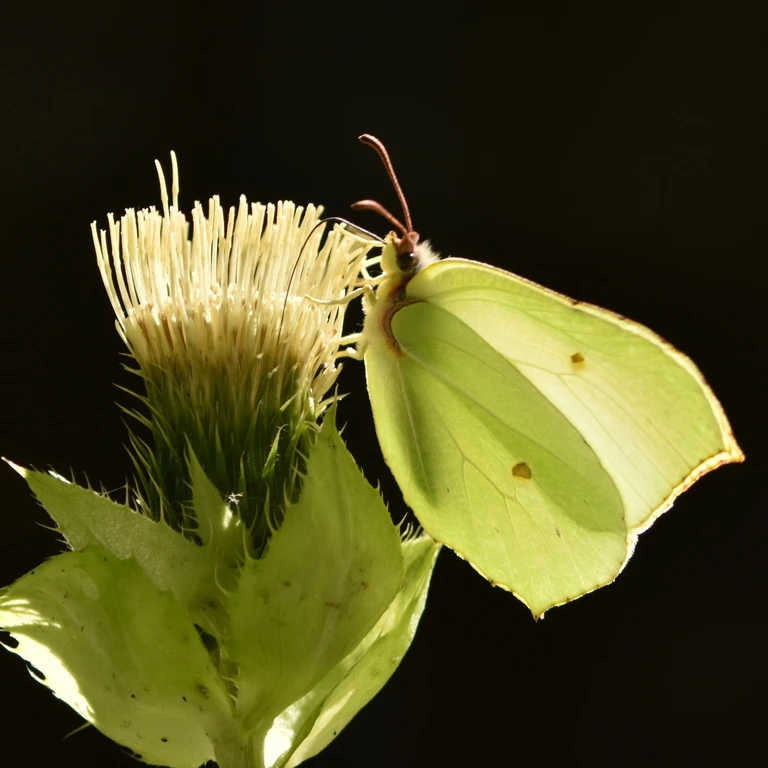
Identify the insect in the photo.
Gonepteryx rhamni
